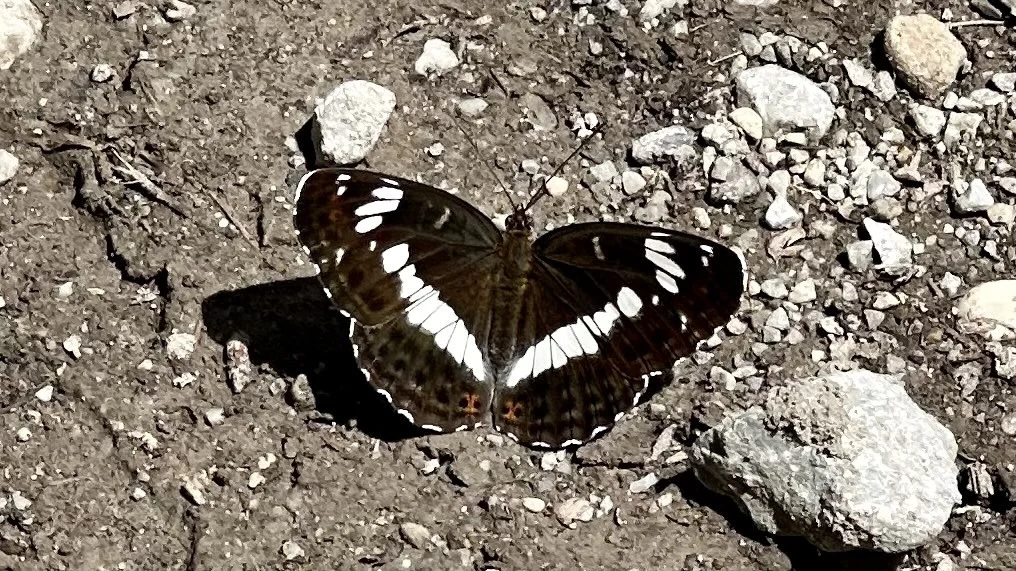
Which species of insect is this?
Limenitis camilla (also Ladoga camilla)
